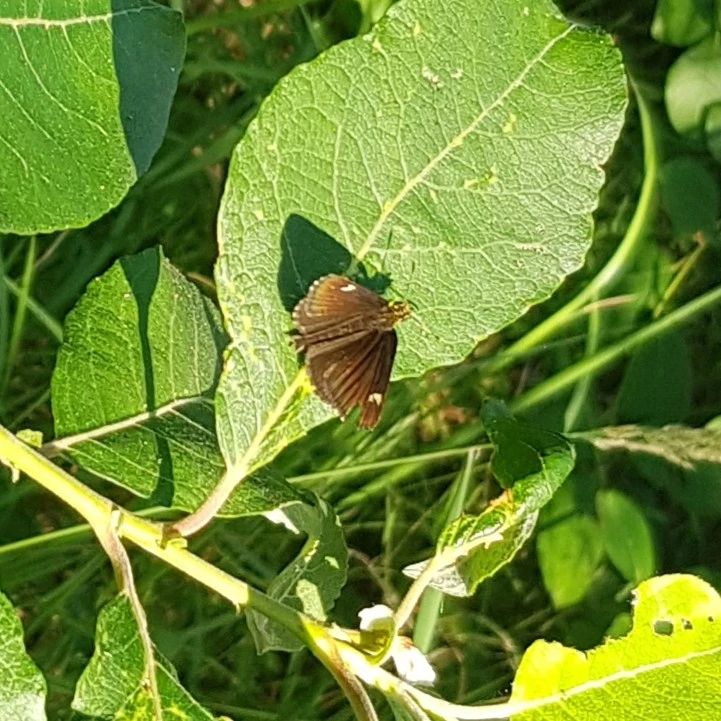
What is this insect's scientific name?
Heteropterus morpheus
